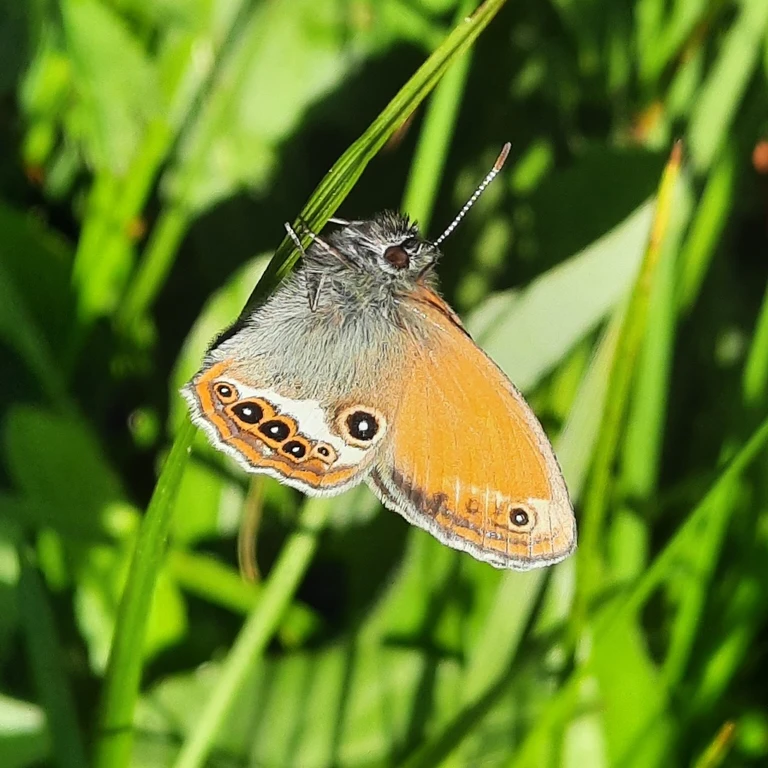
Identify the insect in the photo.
Coenonympha arcania
